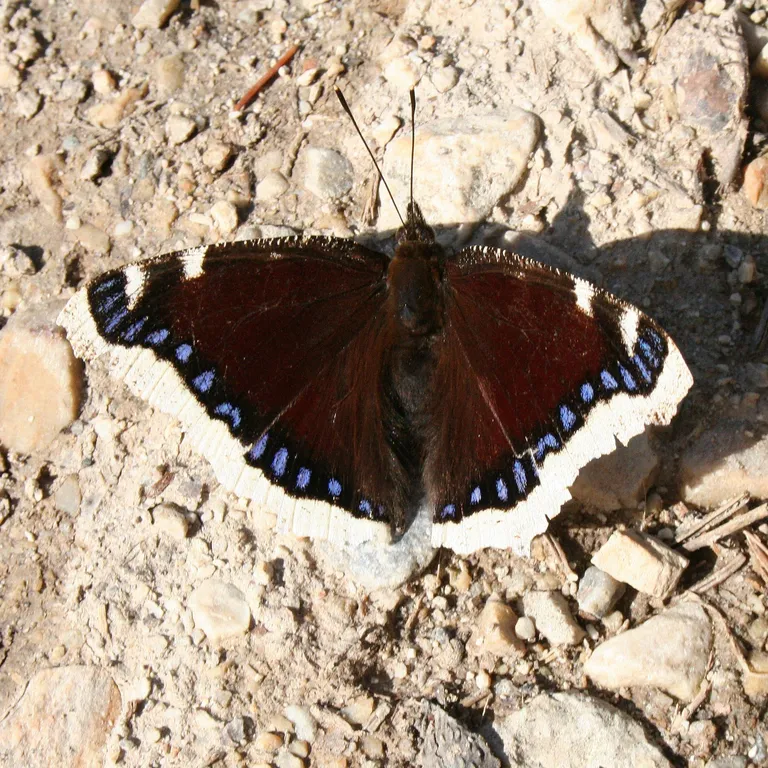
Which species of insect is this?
Nymphalis antiopa
